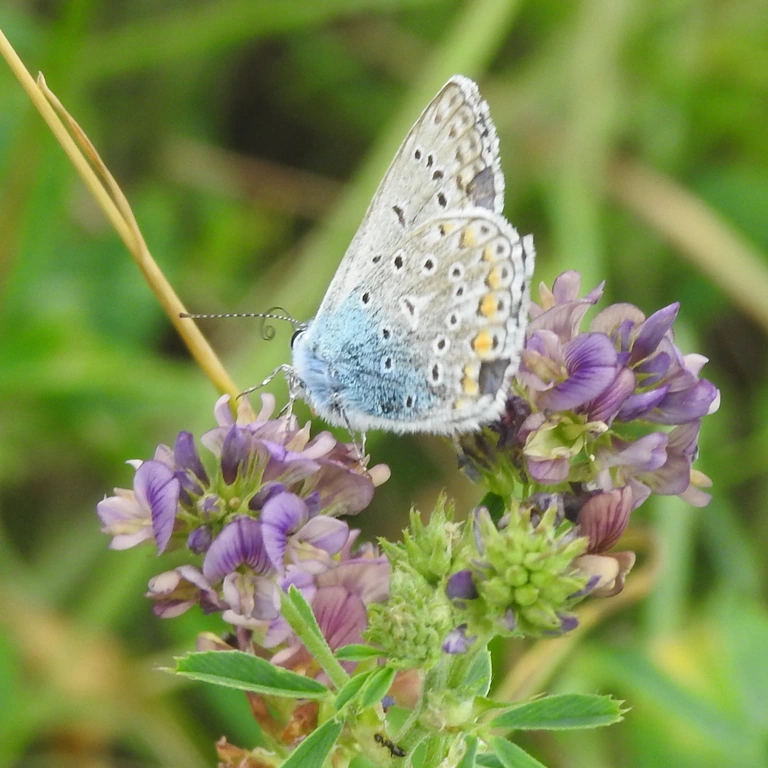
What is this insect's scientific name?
Polyommatus icarus
